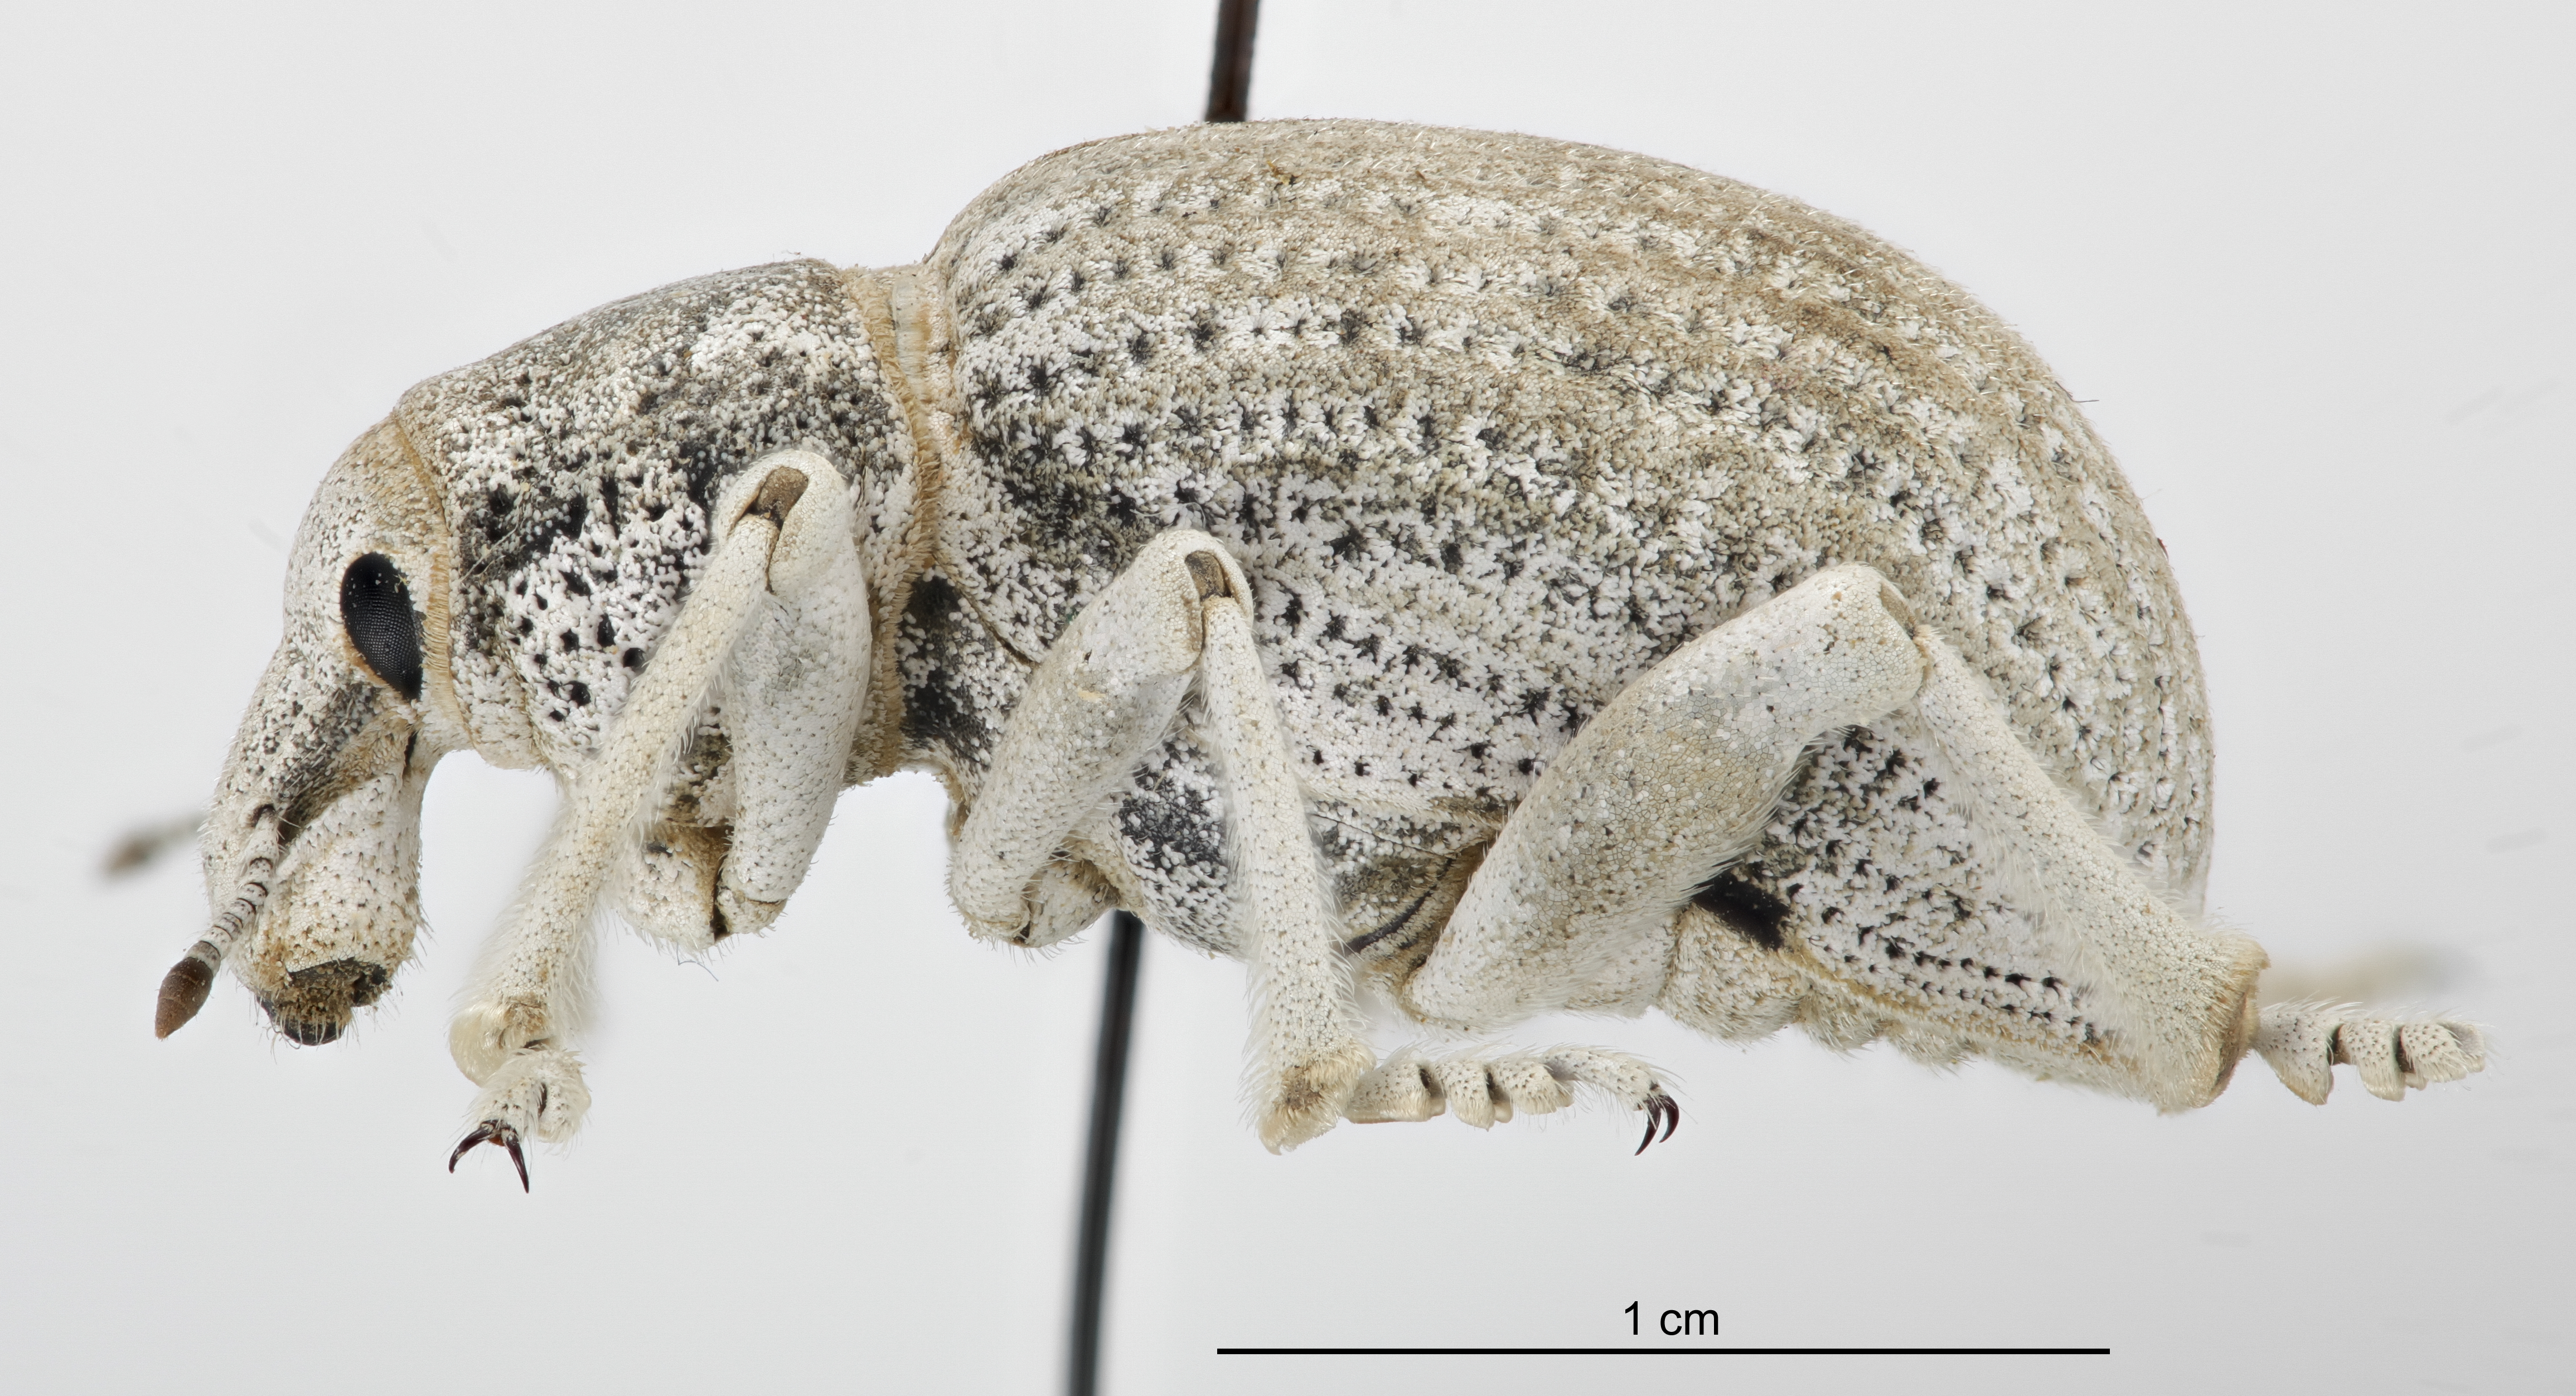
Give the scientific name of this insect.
Ophryastes desertus
